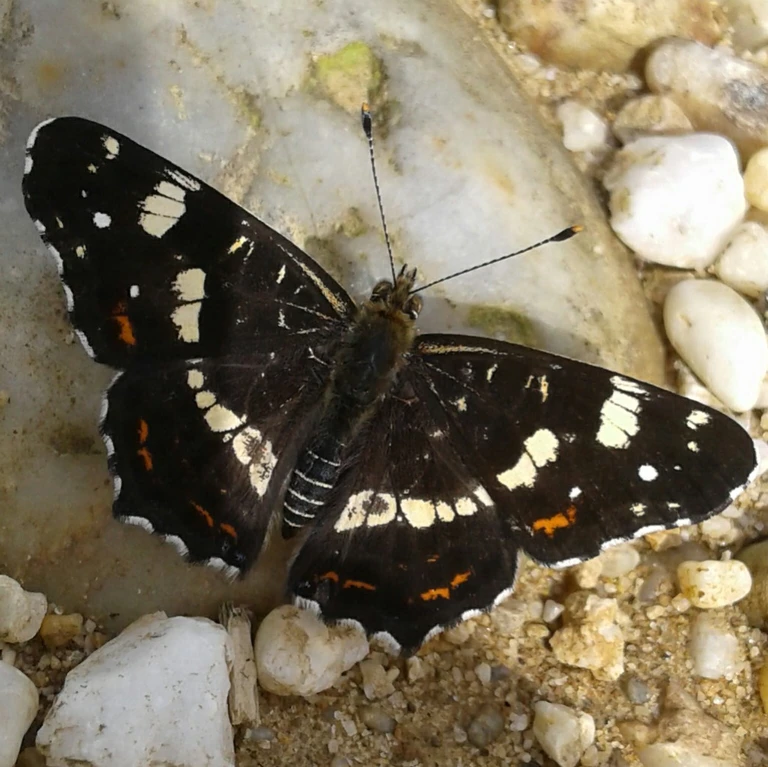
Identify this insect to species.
Araschnia levana
